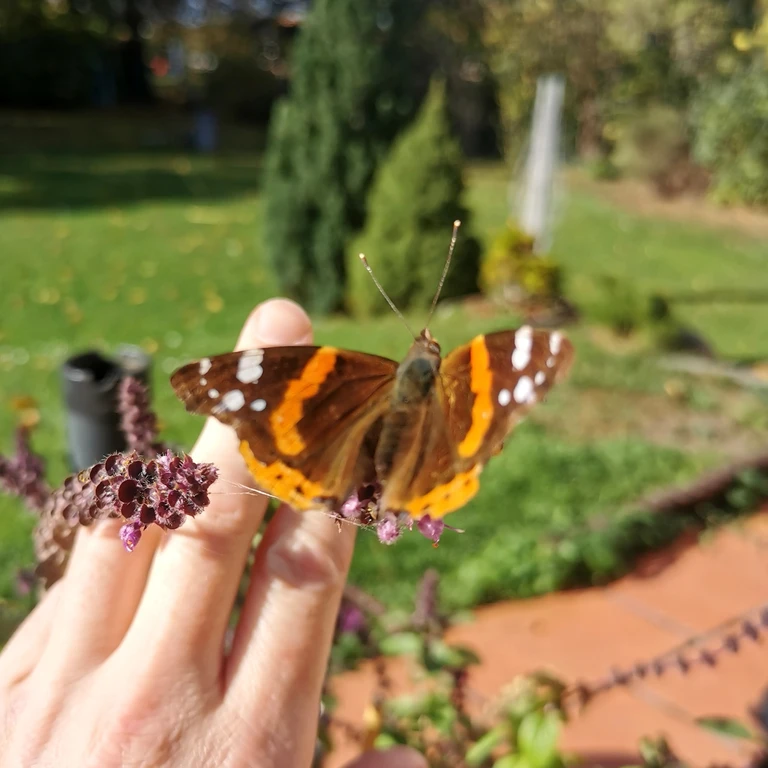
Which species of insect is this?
Vanessa atalanta
